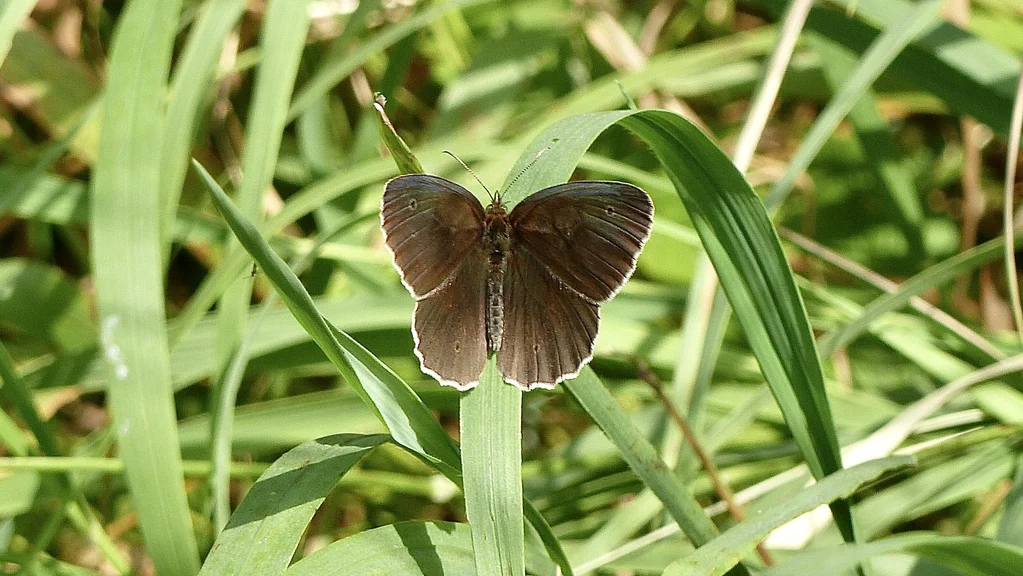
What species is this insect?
Aphantopus hyperantus
